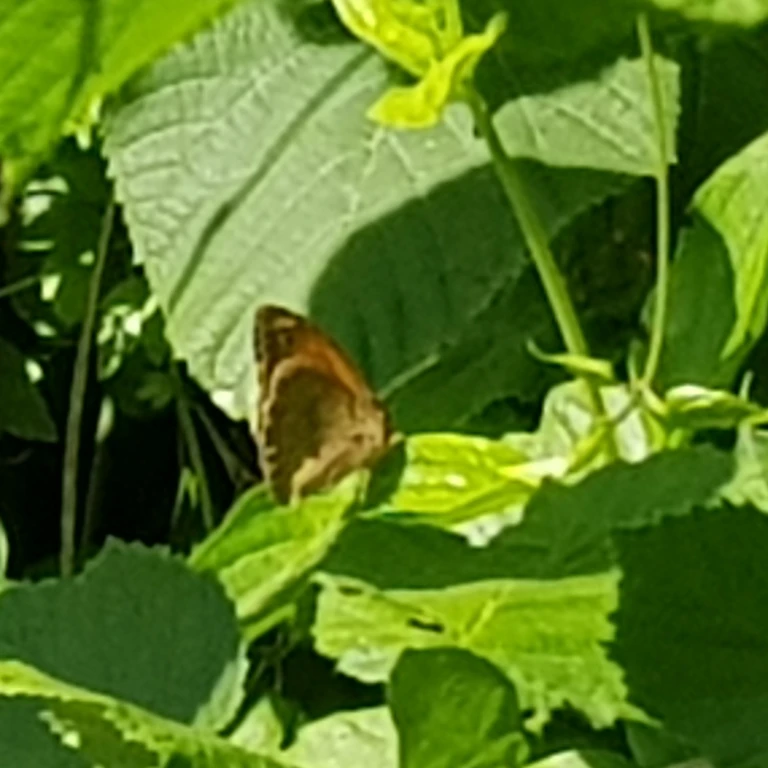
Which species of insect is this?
Maniola jurtina
